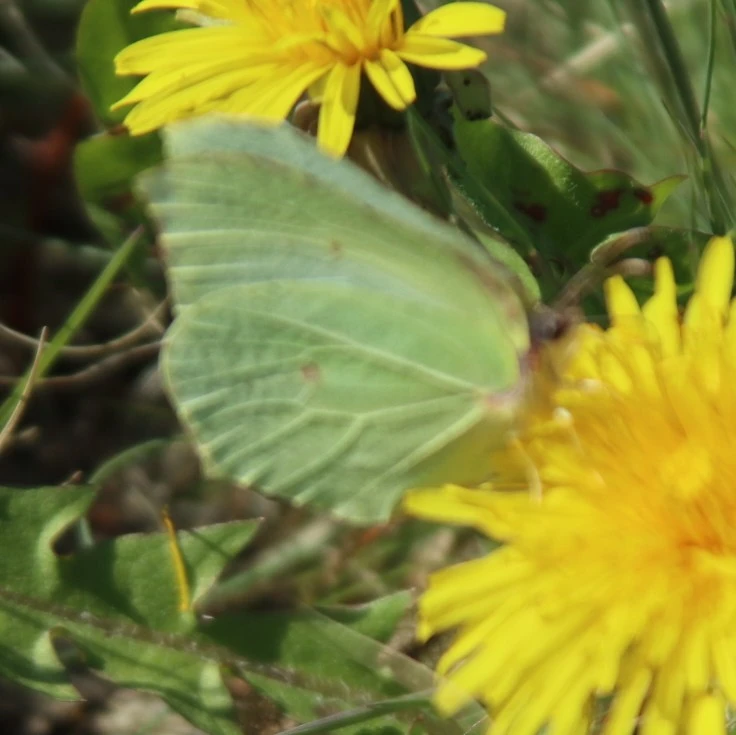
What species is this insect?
Gonepteryx rhamni
